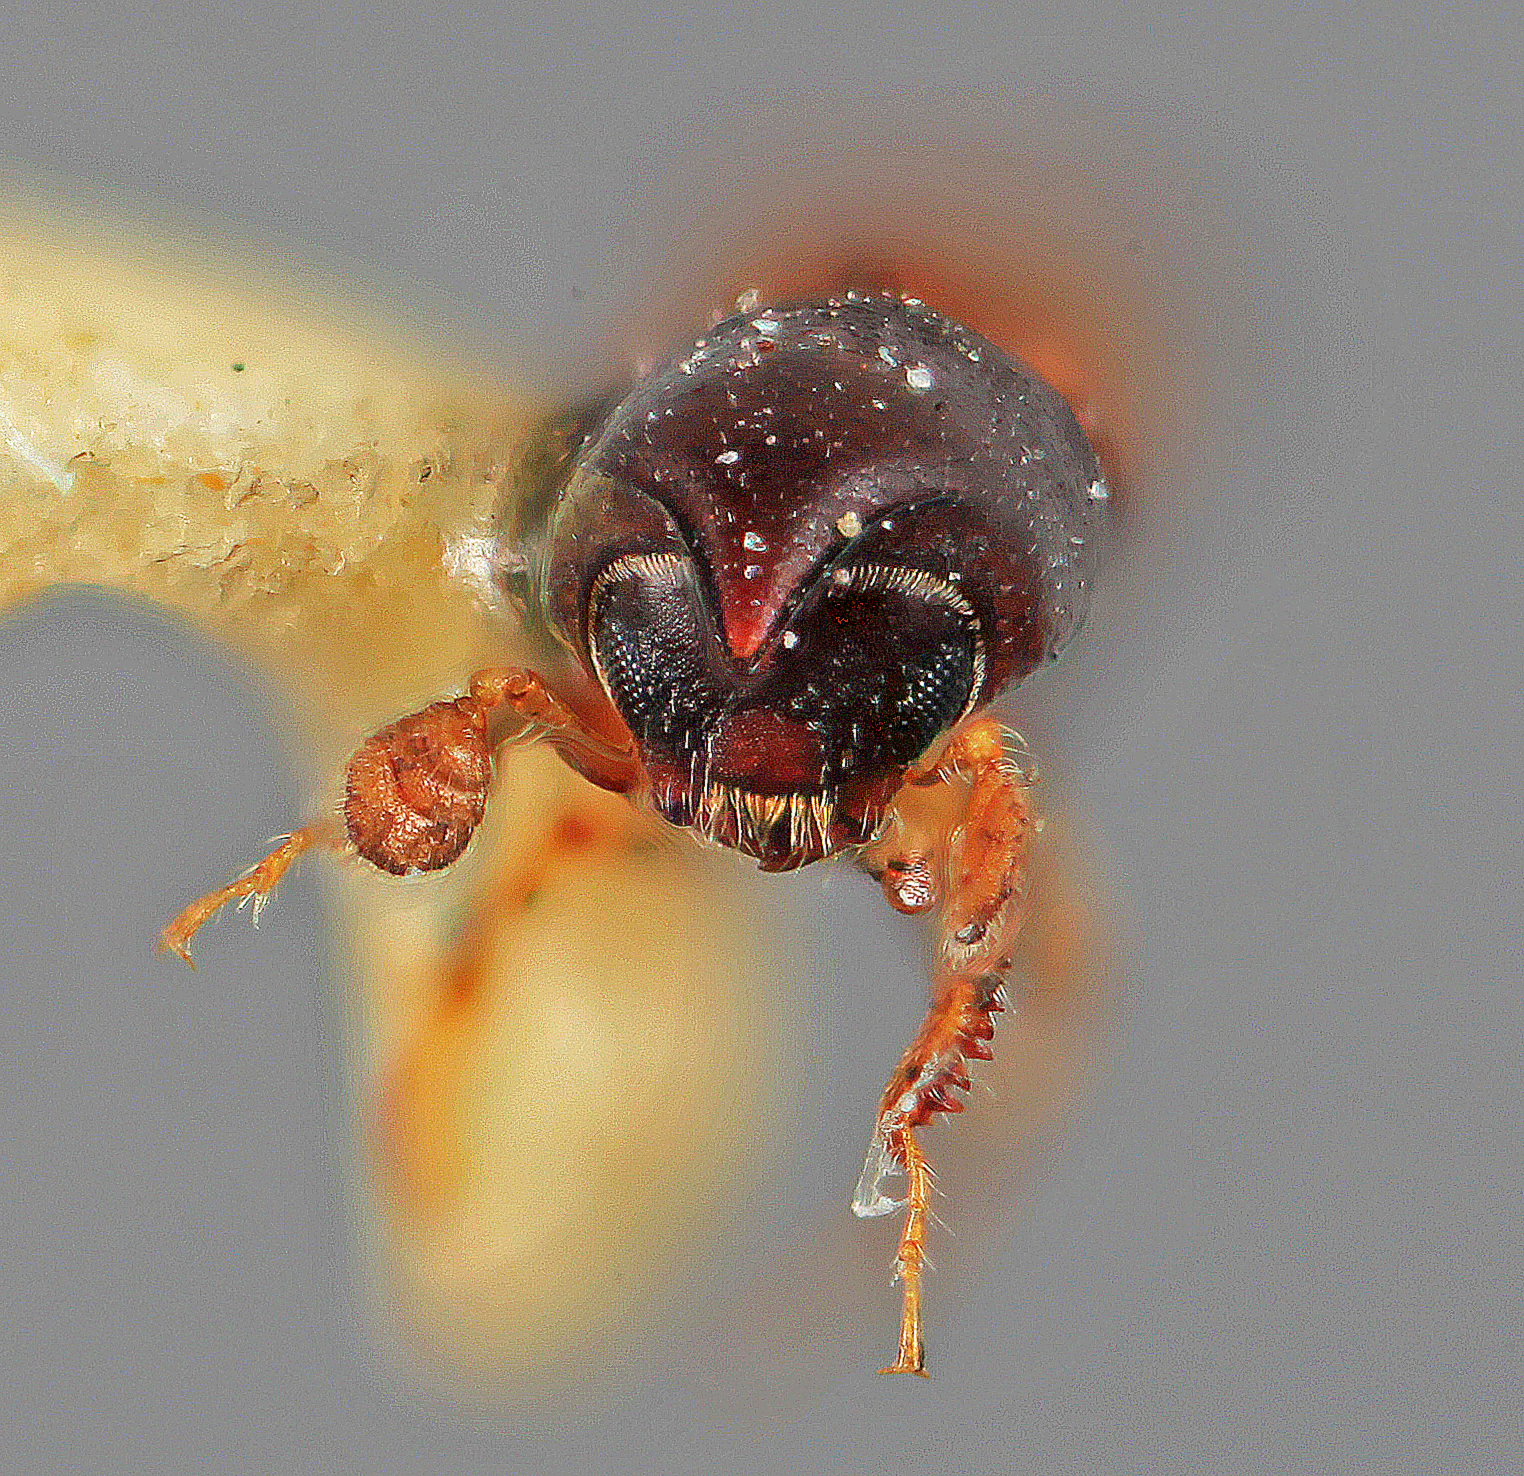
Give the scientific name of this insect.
Amphicranus mucronatus
